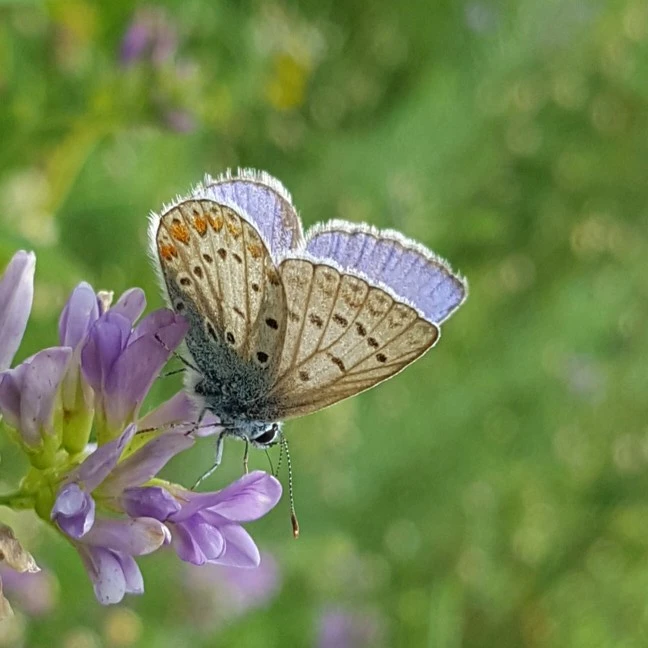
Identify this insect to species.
Polyommatus icarus
